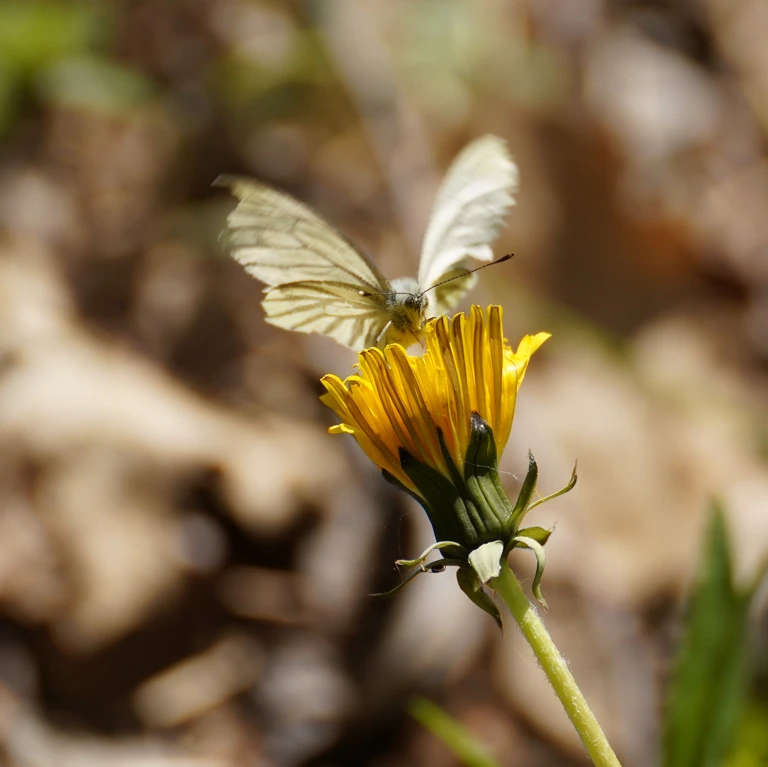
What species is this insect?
Pieris napi
